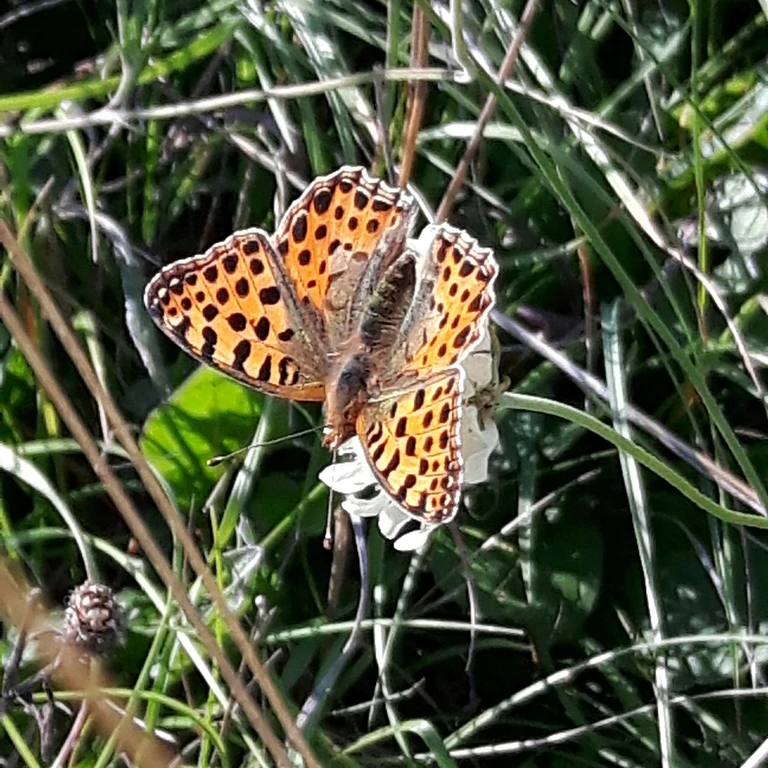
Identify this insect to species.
Issoria lathonia
